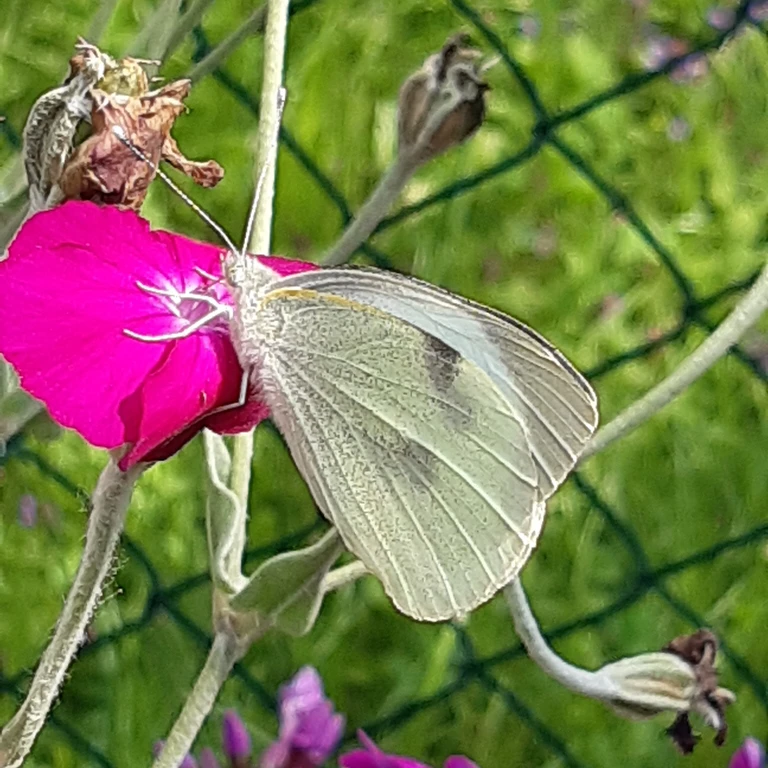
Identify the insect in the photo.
Pieris brassicae
